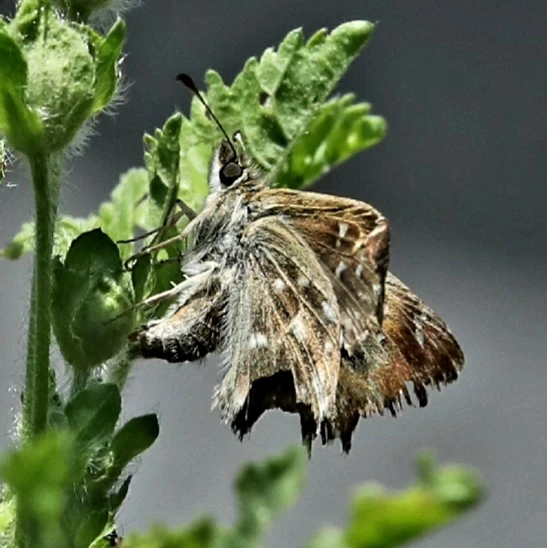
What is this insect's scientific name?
Carcharodus alceae
